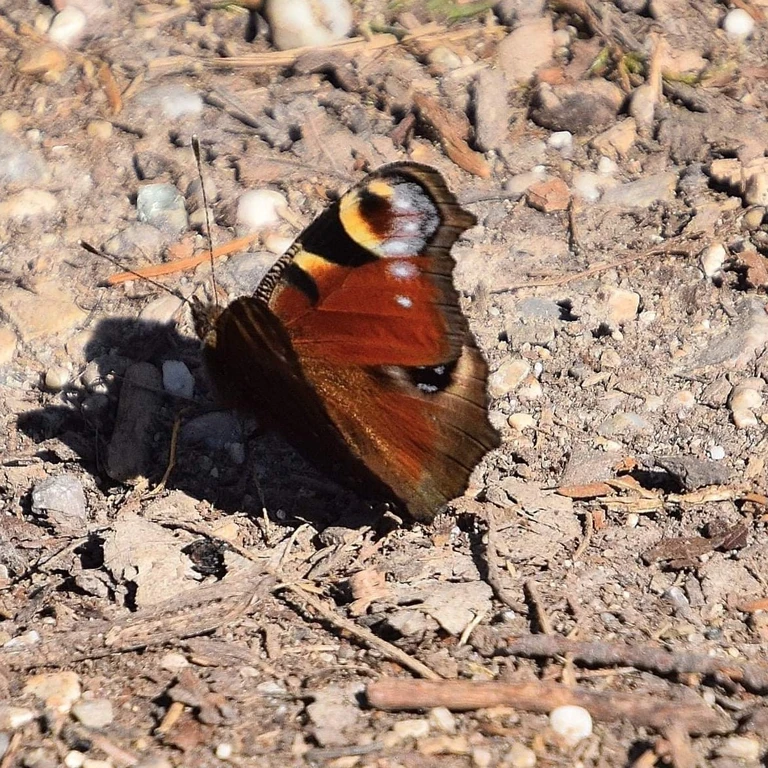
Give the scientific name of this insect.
Aglais io
